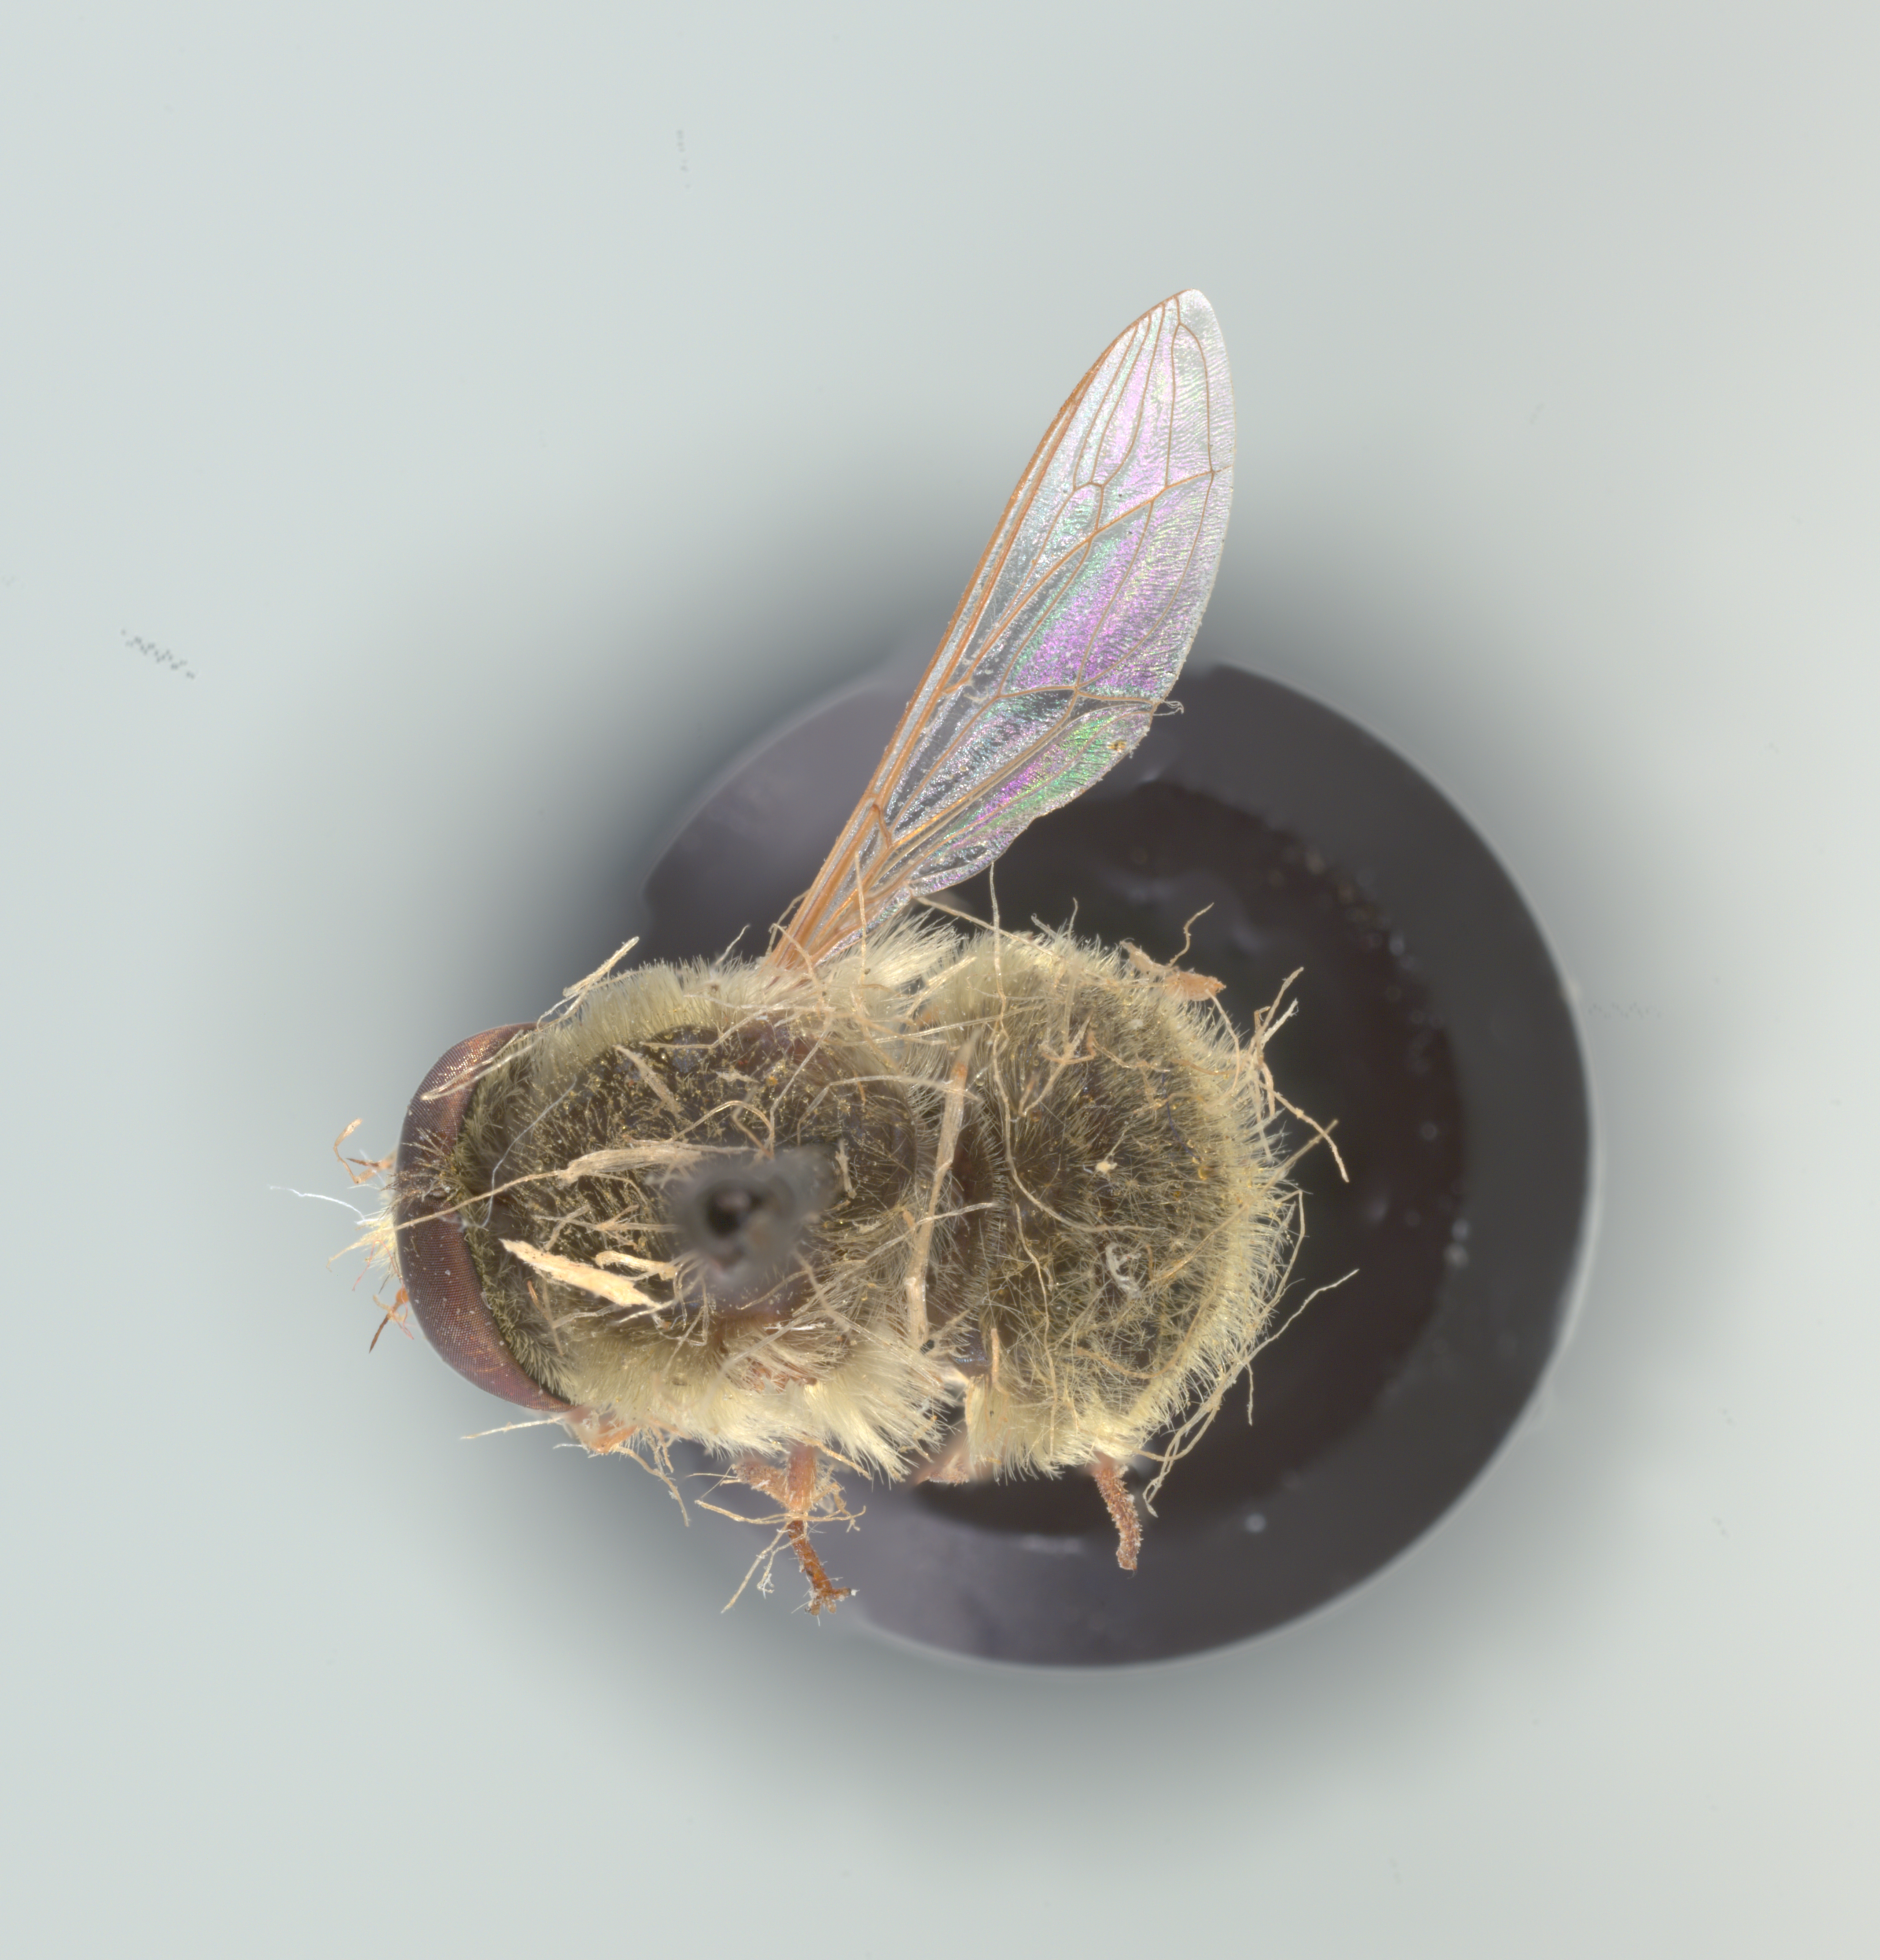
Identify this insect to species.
Neorhynchocephalus sackenii
